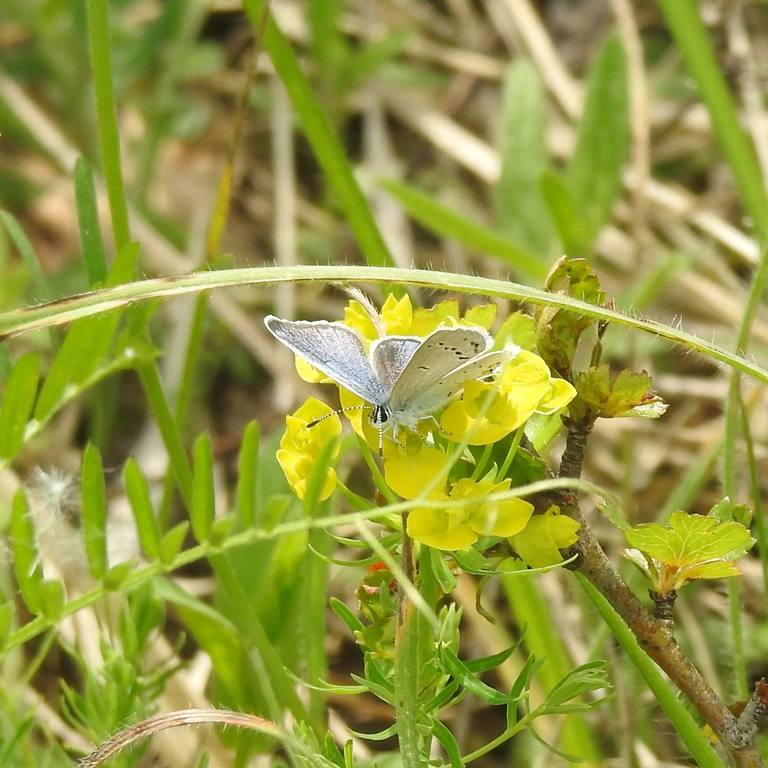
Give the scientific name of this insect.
Cupido argiades (also Elkalyce argiades)
